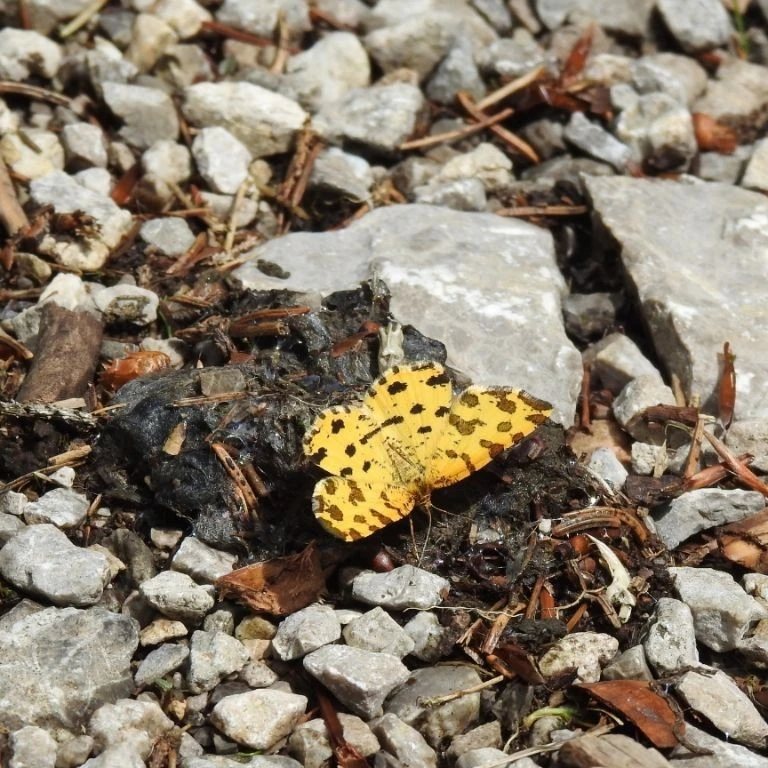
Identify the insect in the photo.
Pseudopanthera macularia
